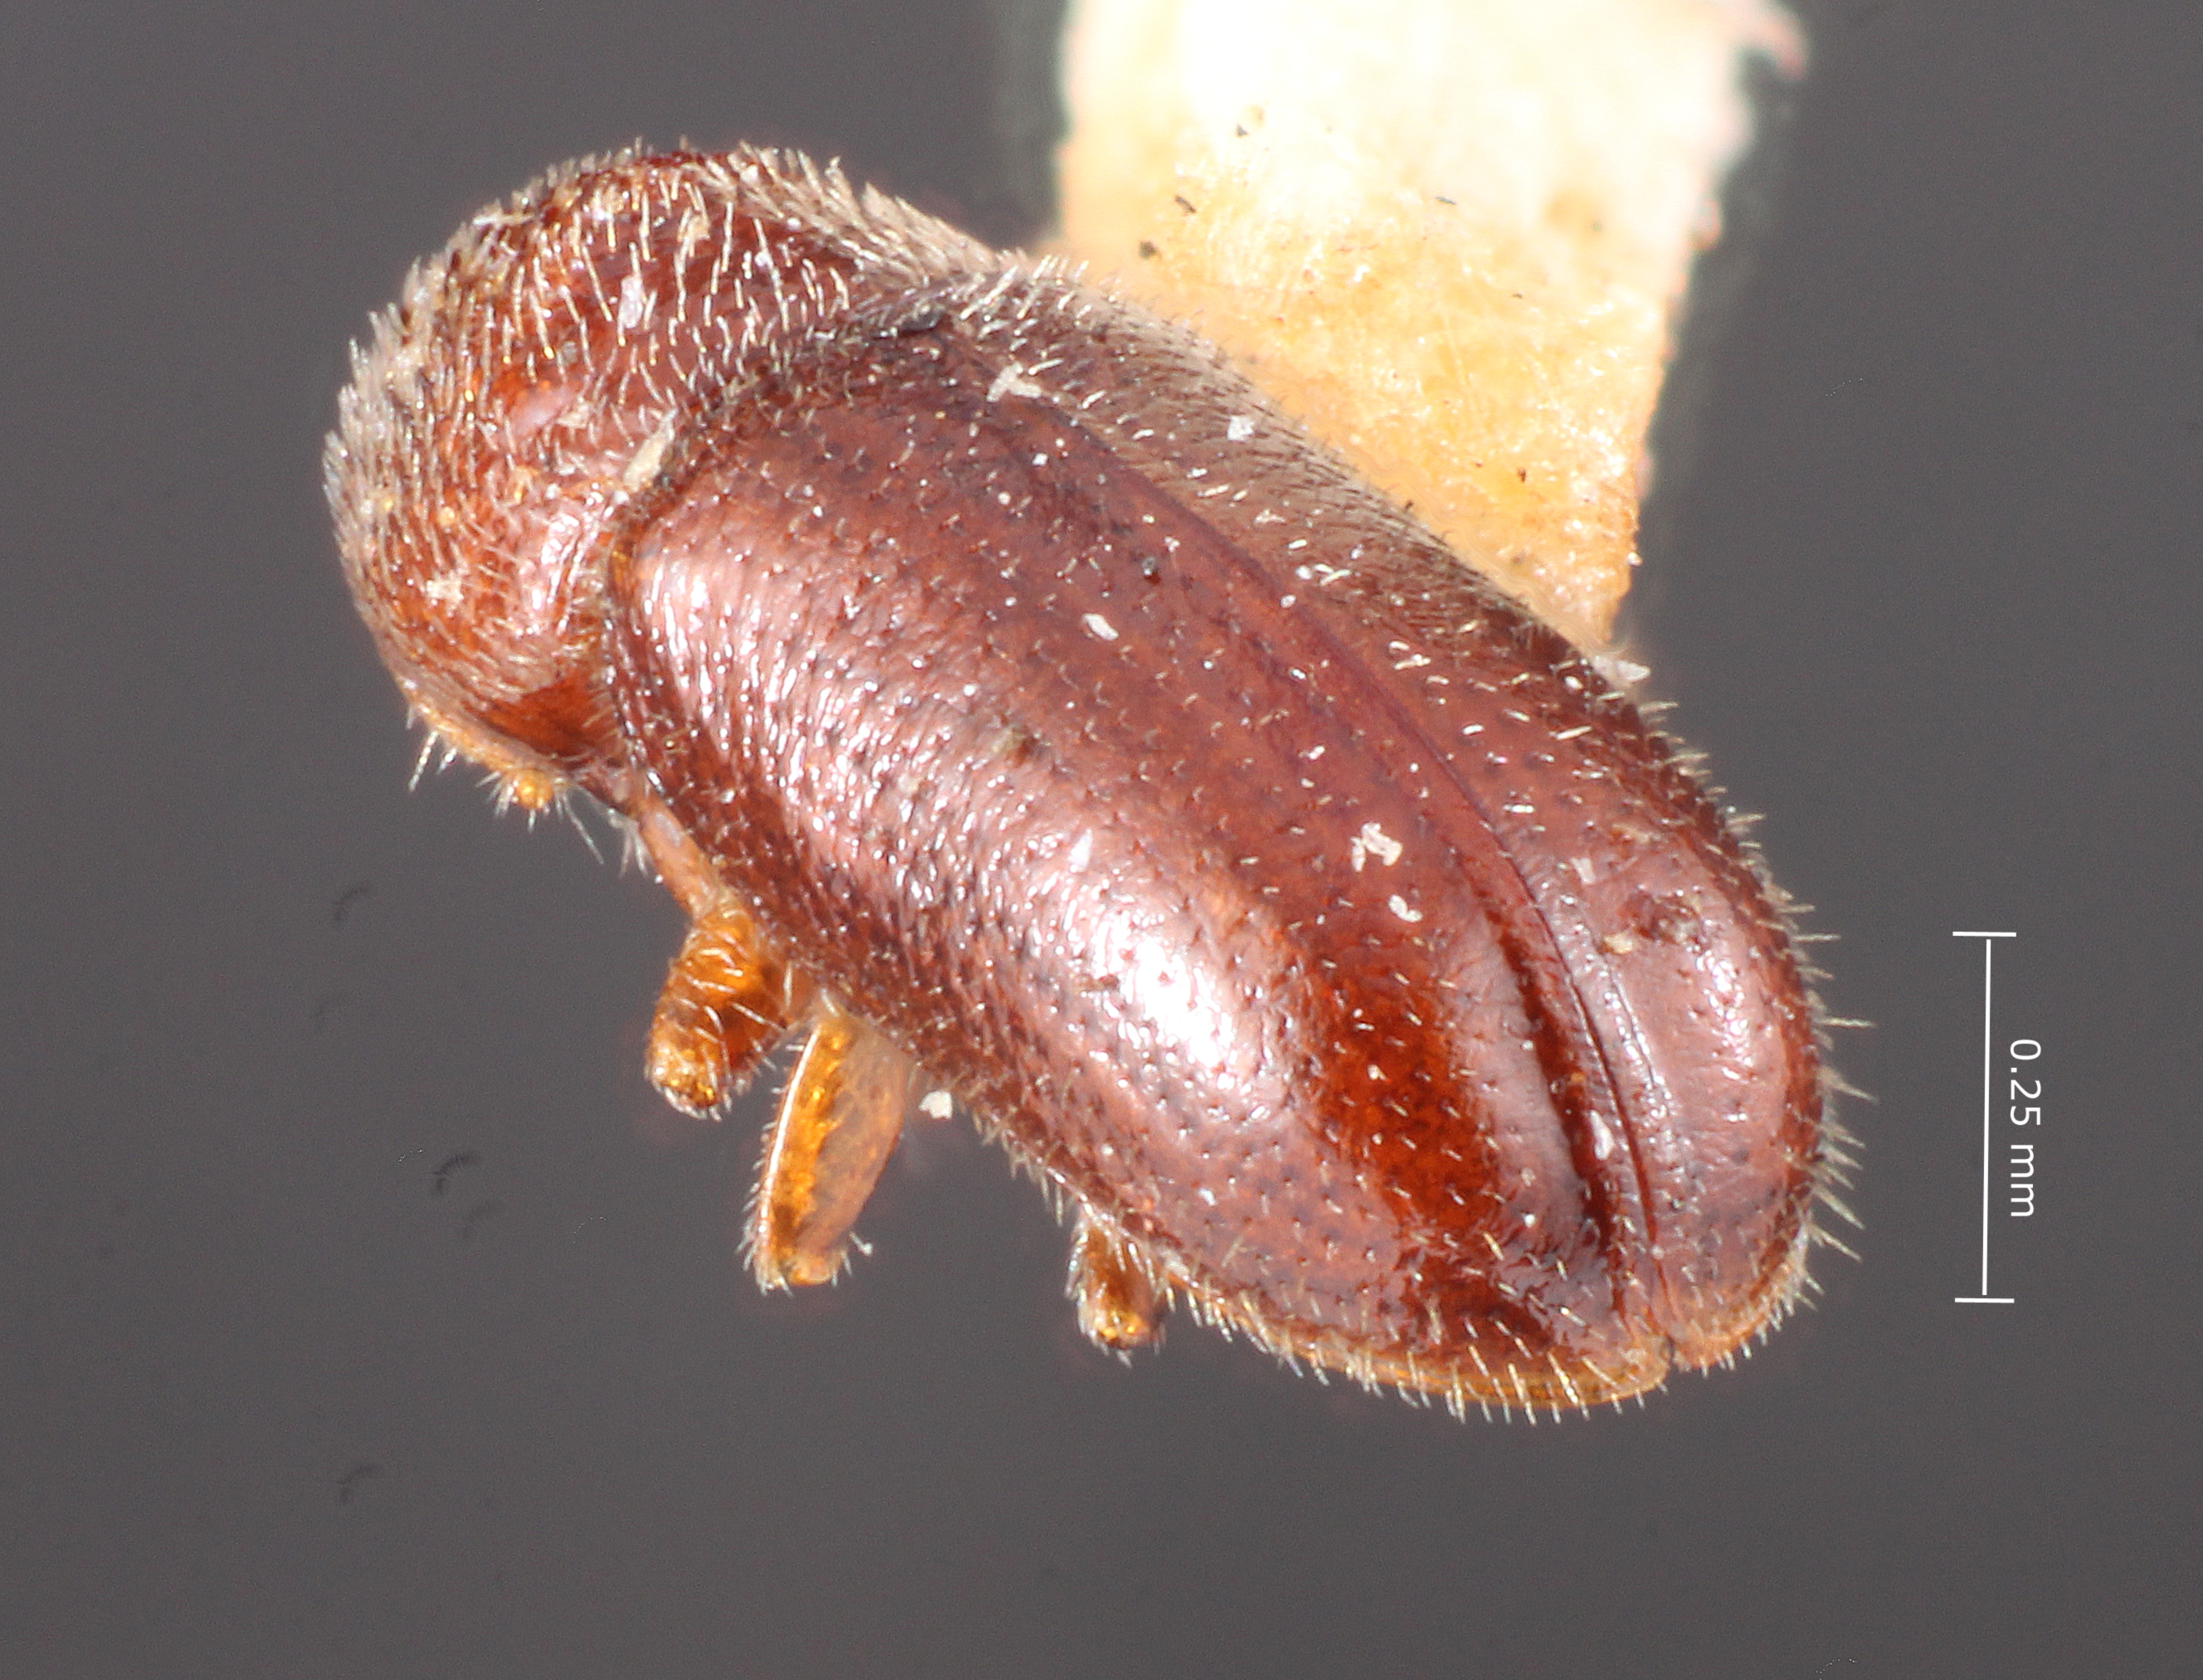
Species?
Pityophthorus albertensis
